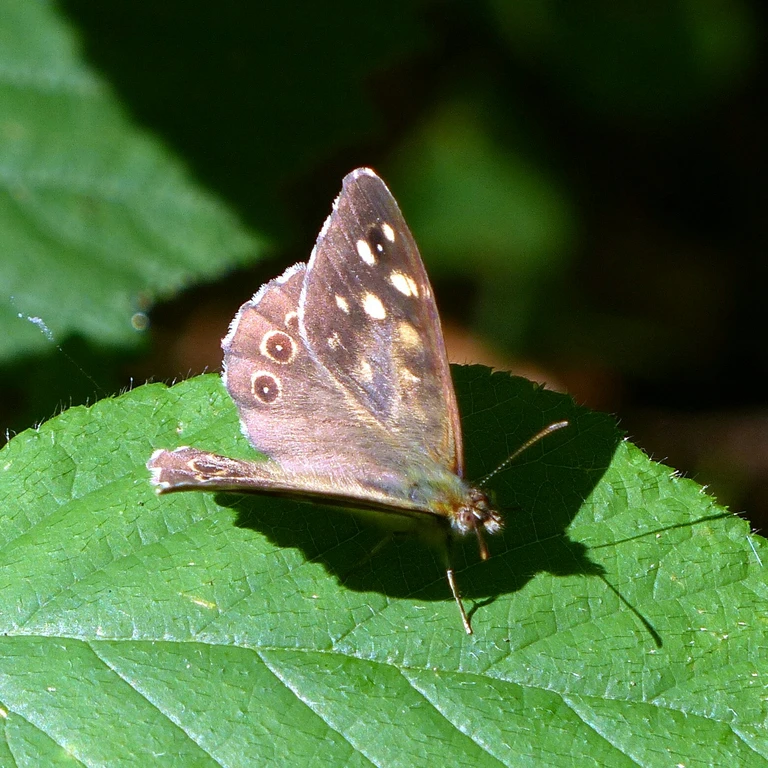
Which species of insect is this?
Pararge aegeria
